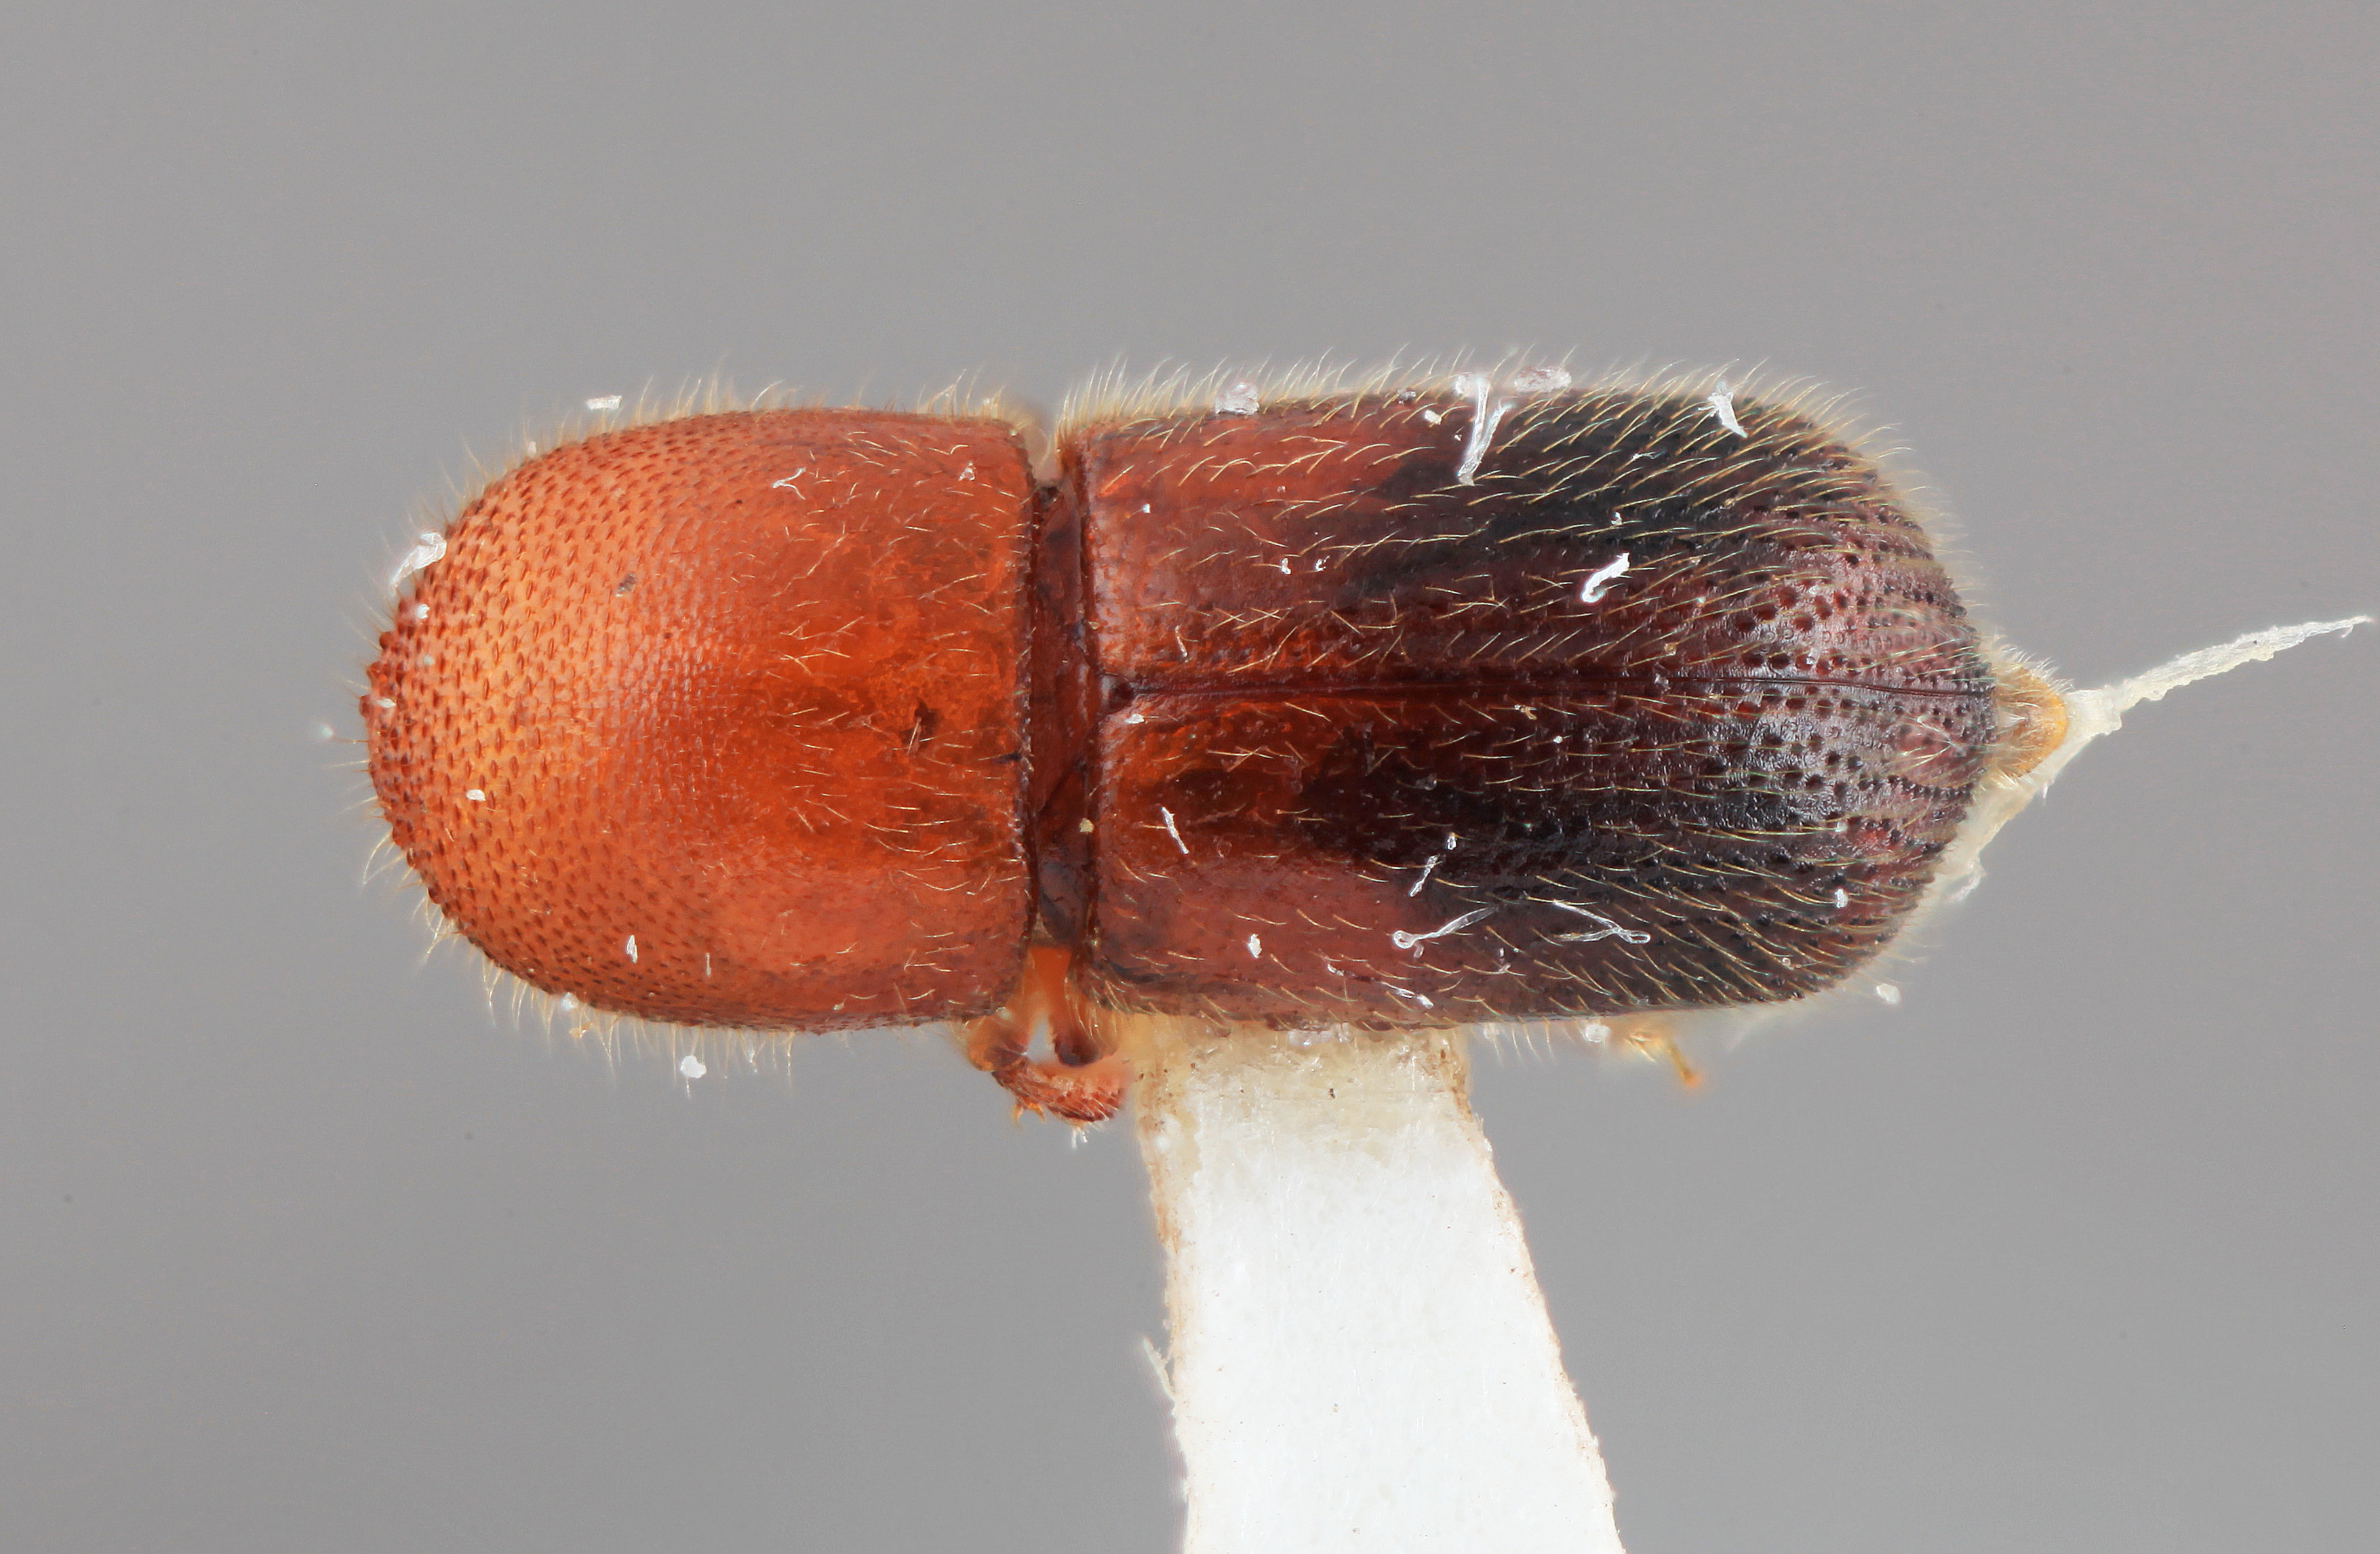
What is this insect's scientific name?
Dryocoetoides velutinus
